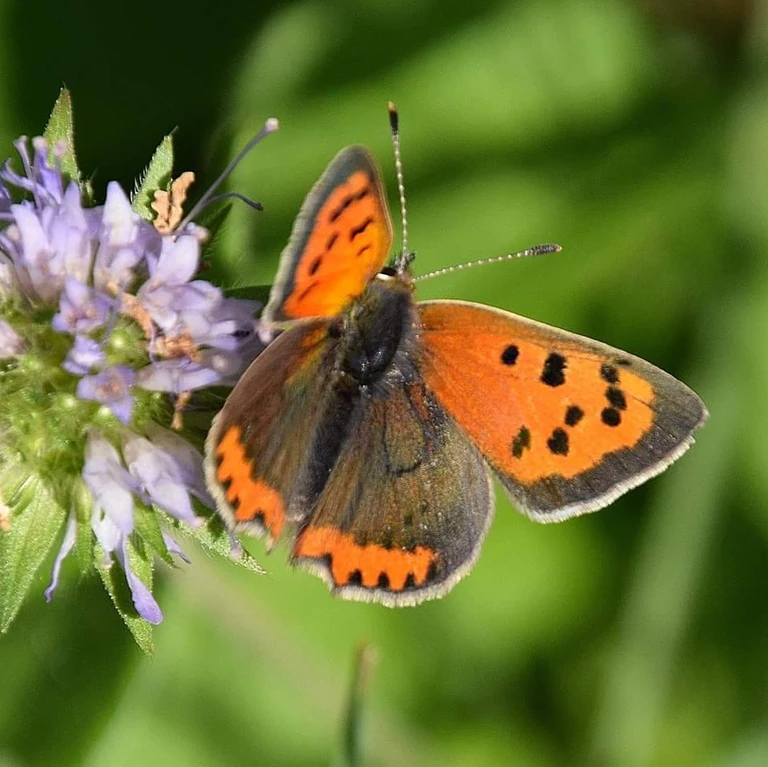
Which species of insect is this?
Lycaena phlaeas
